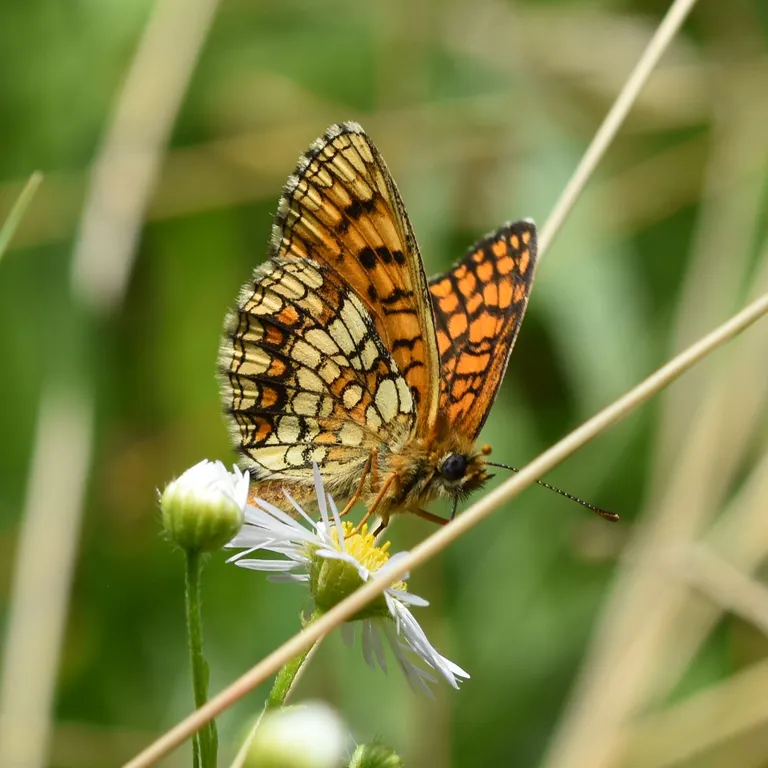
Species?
Melitaea athalia
